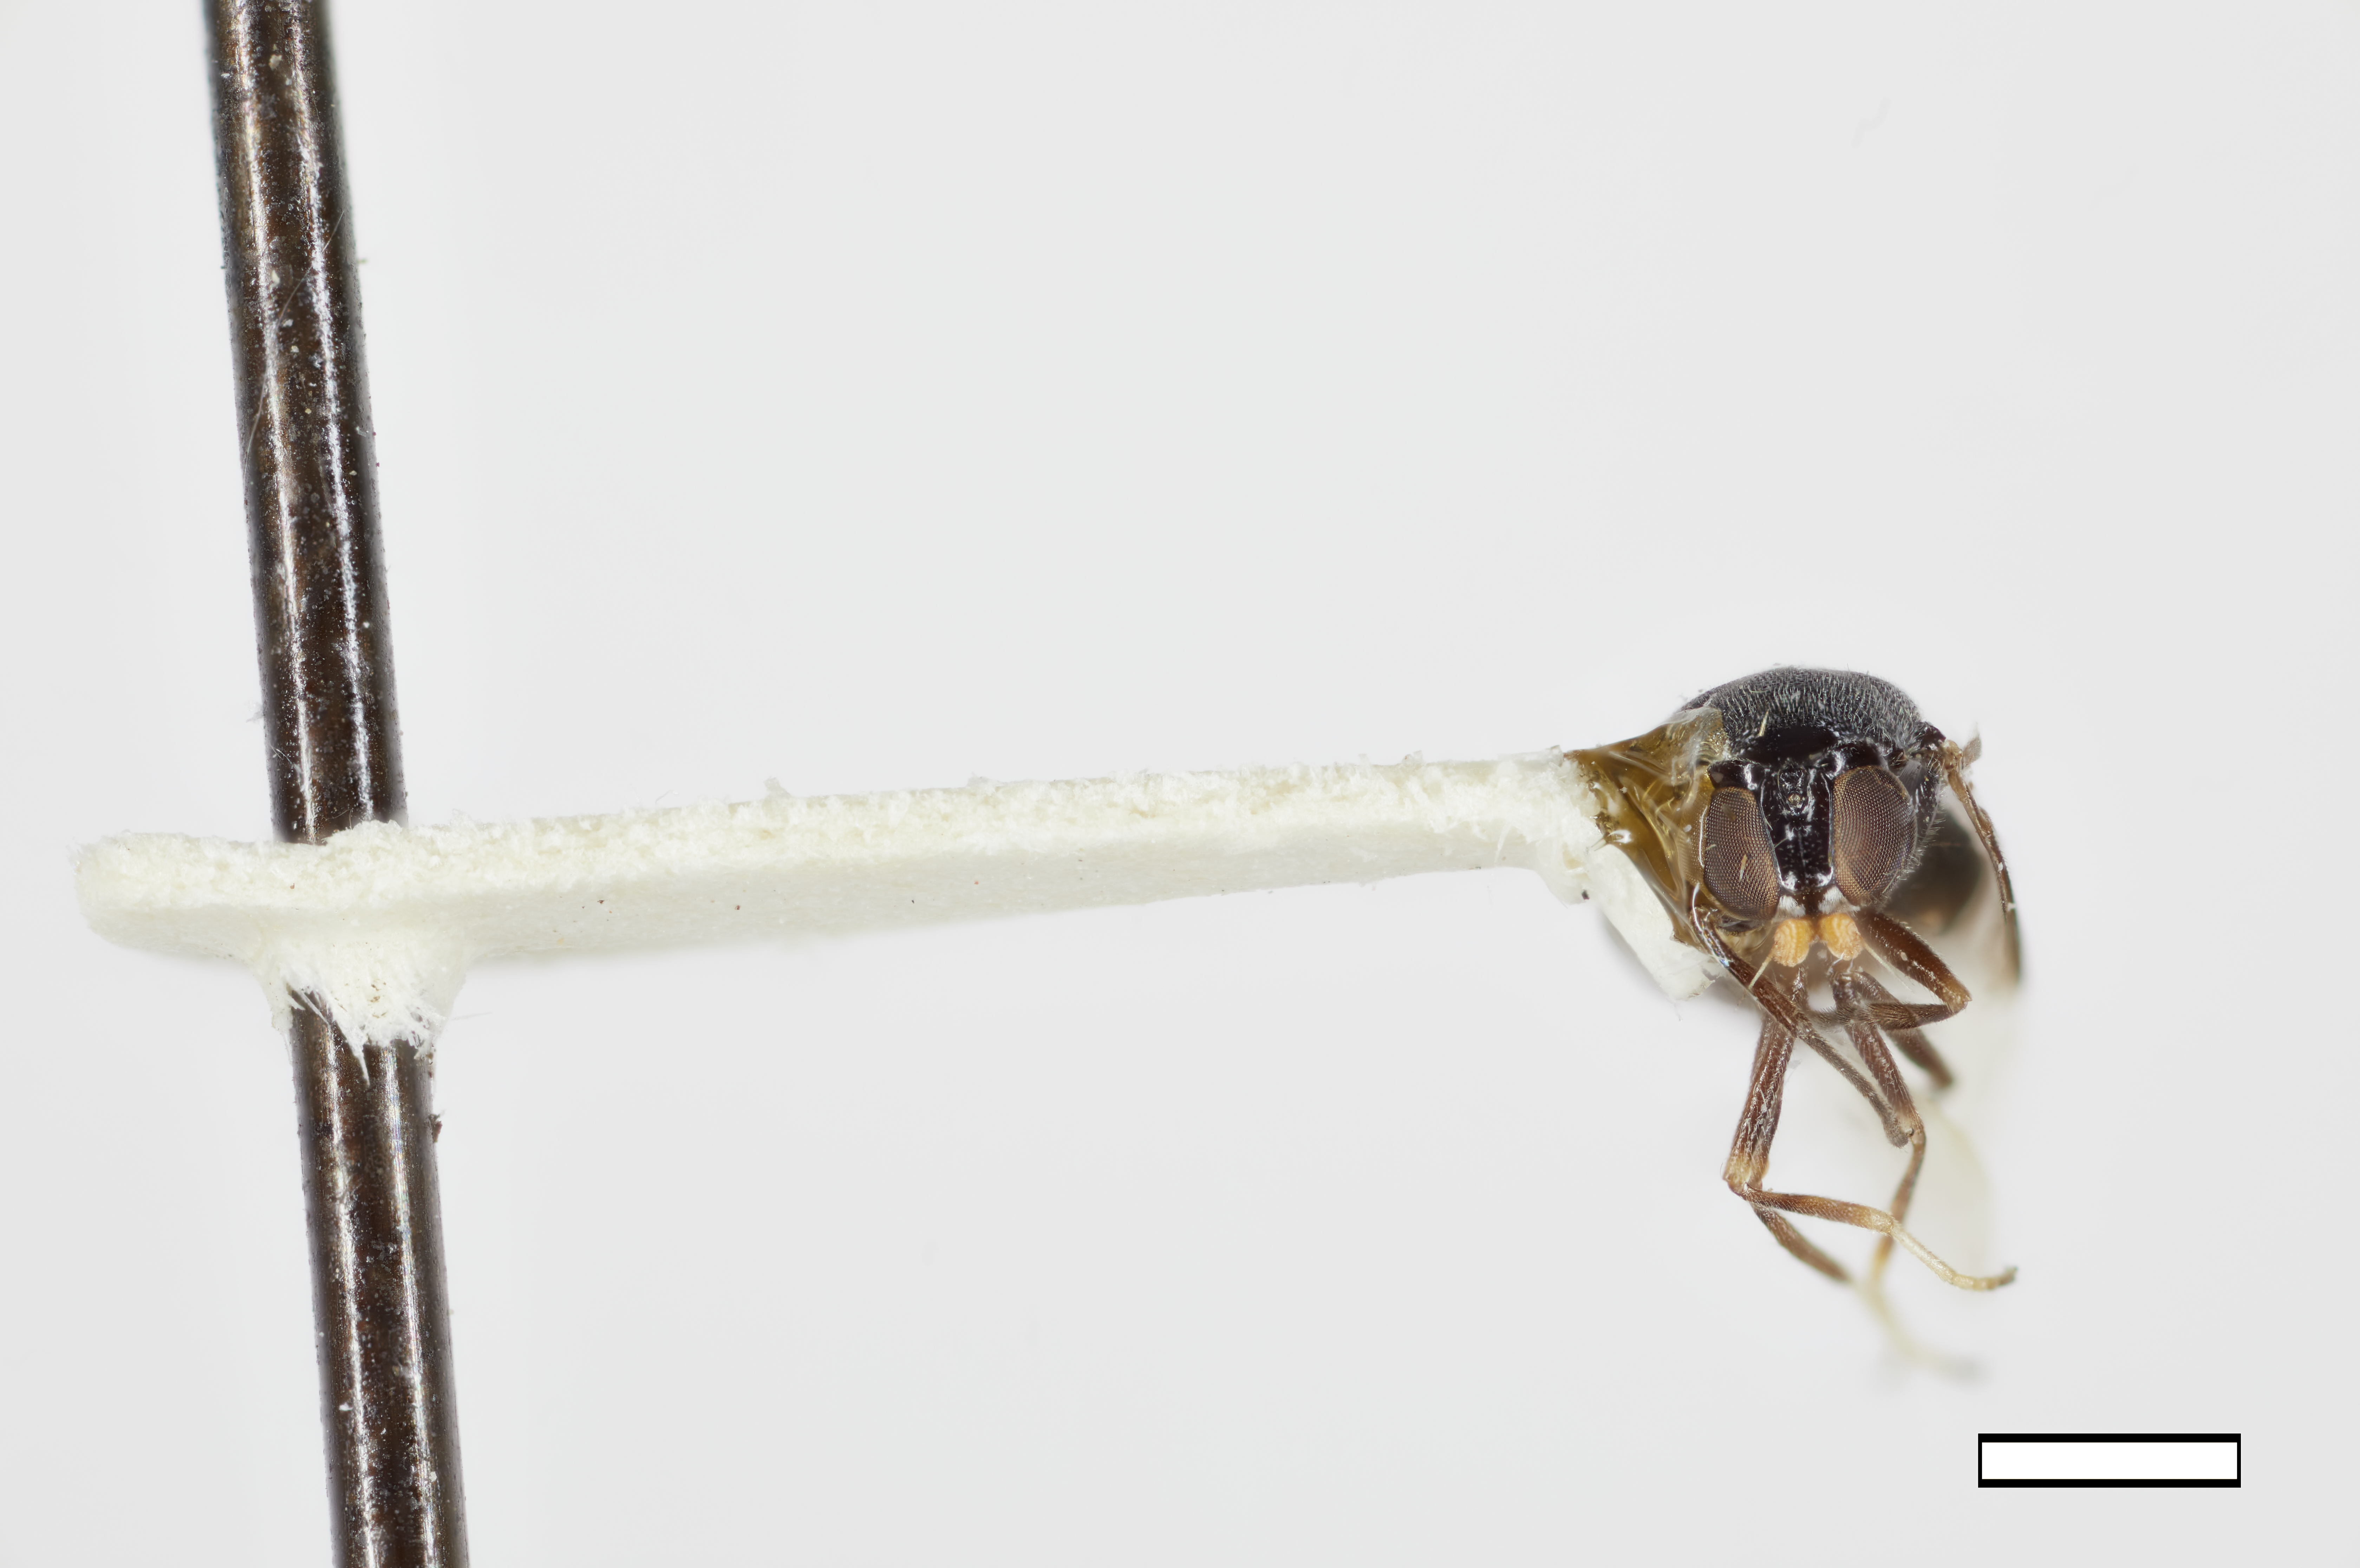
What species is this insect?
Manotes crassimanus
